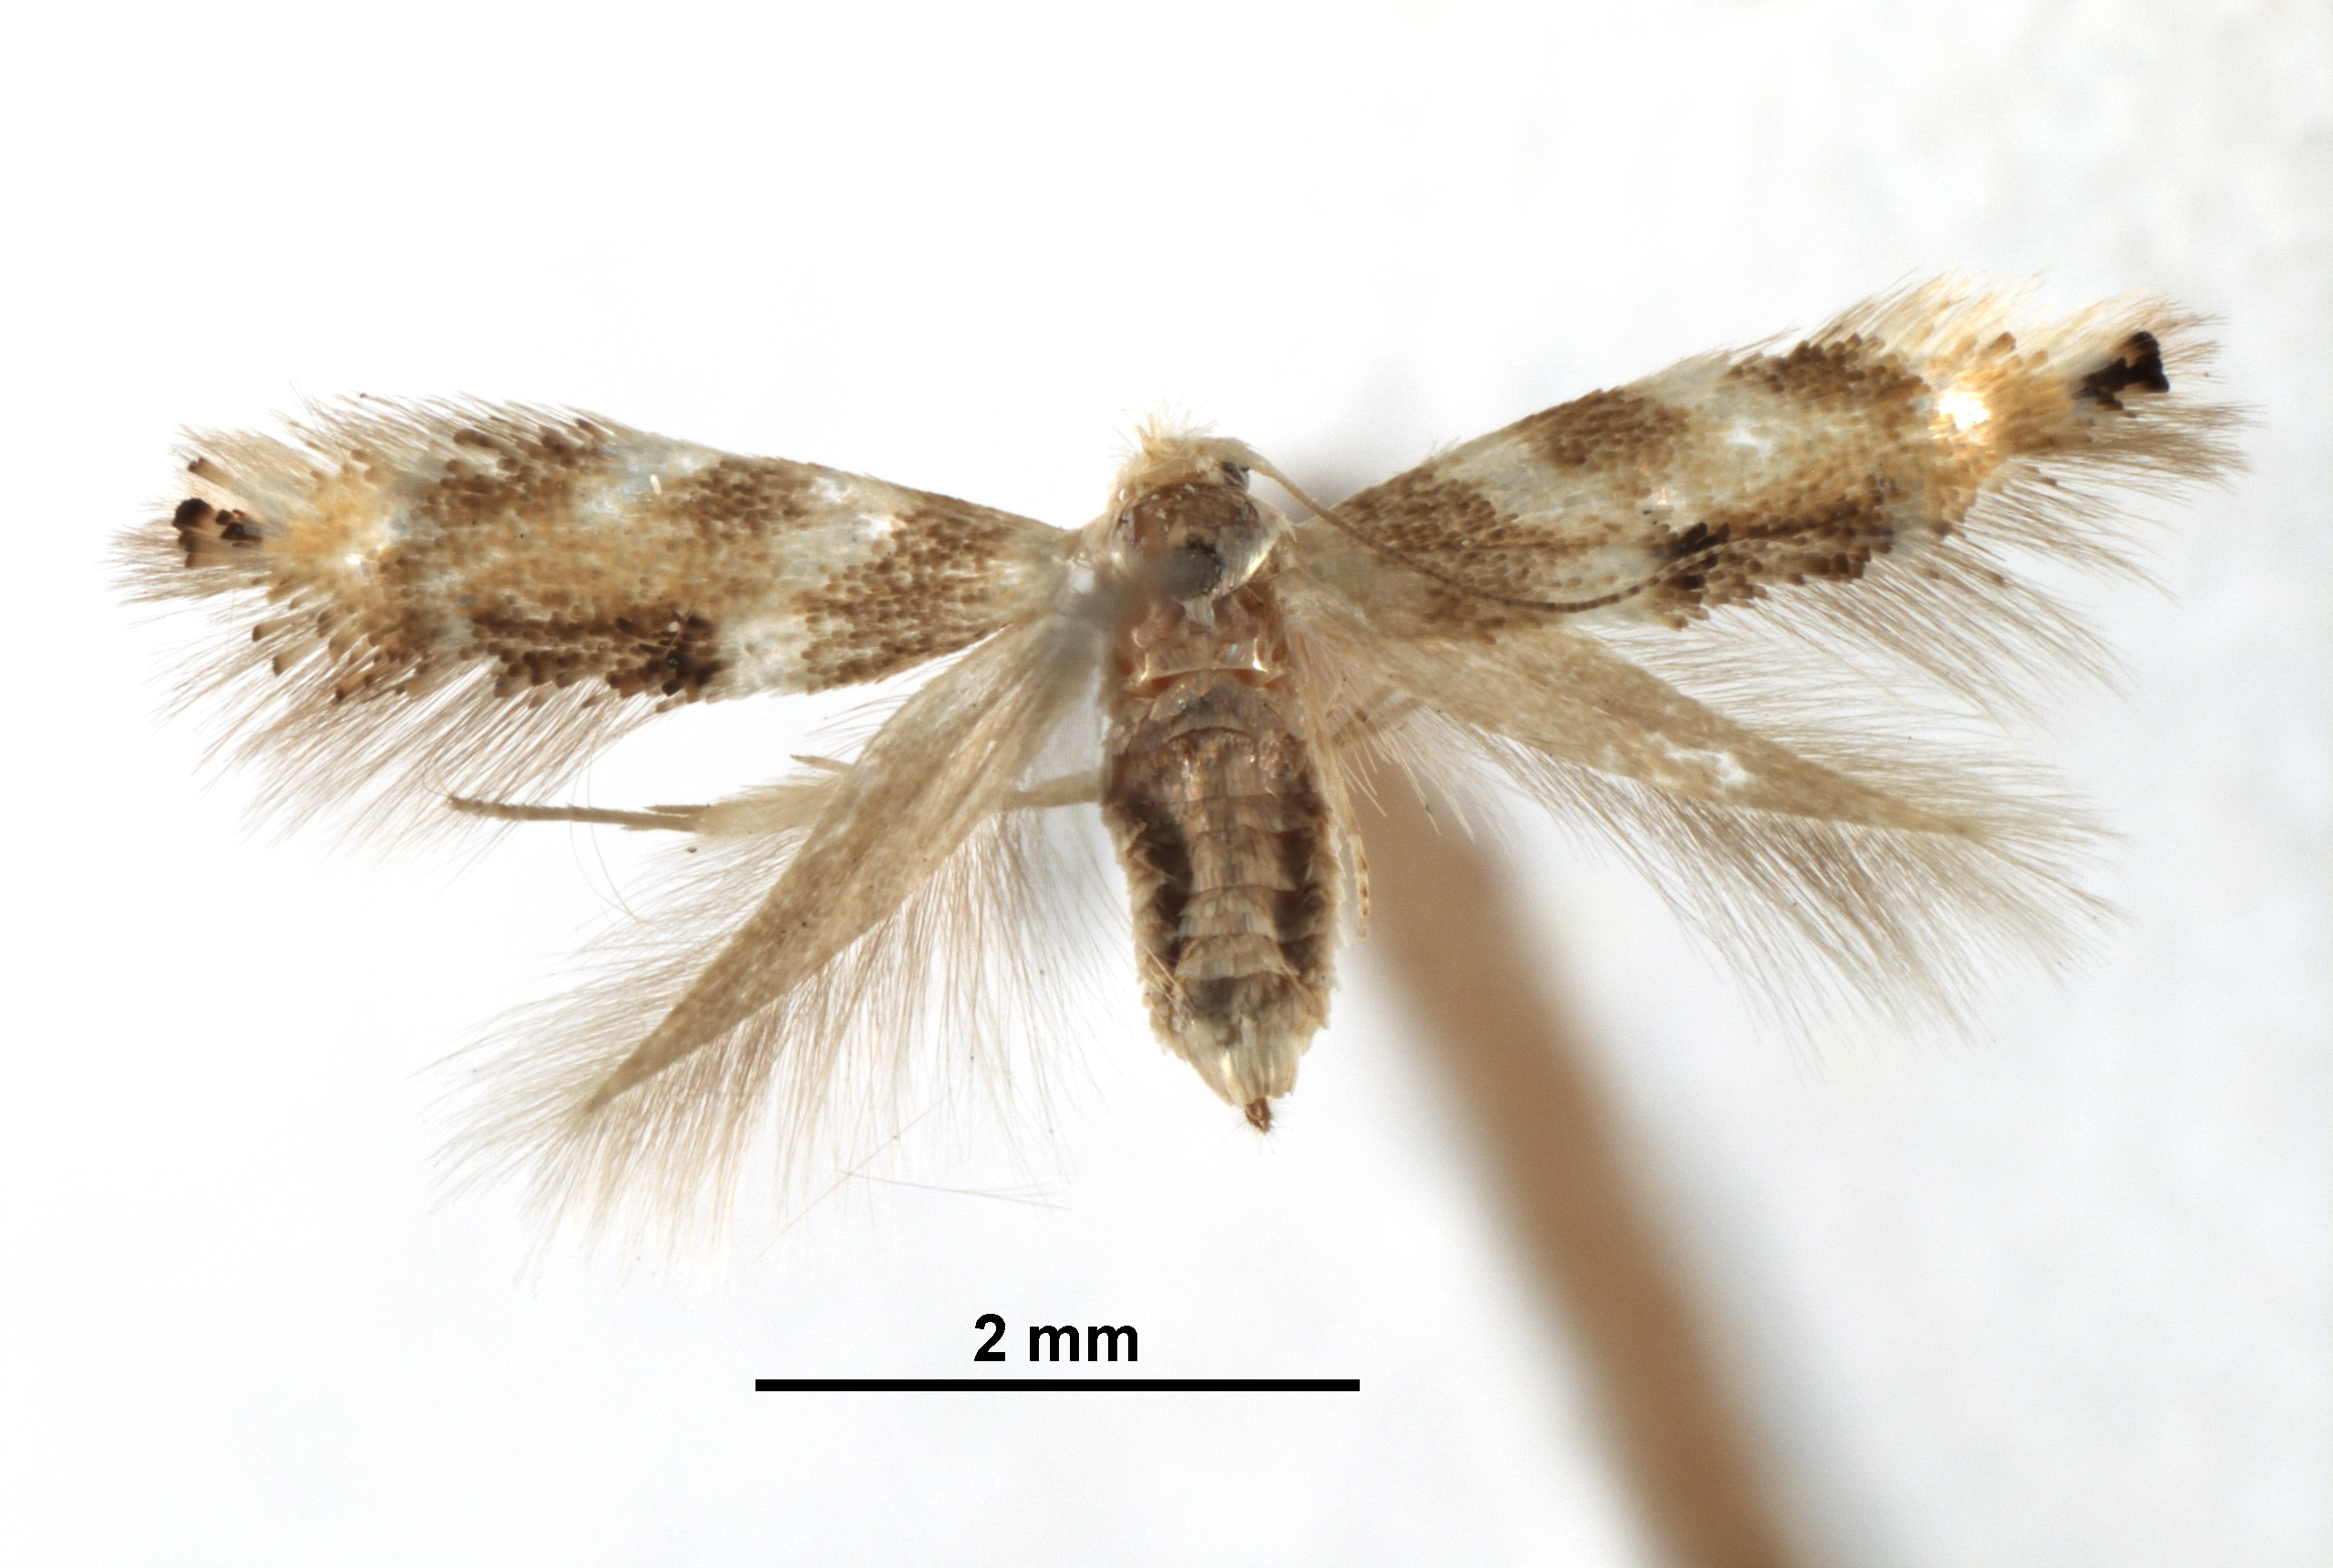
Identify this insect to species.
Bucculatrix quadquenotella
